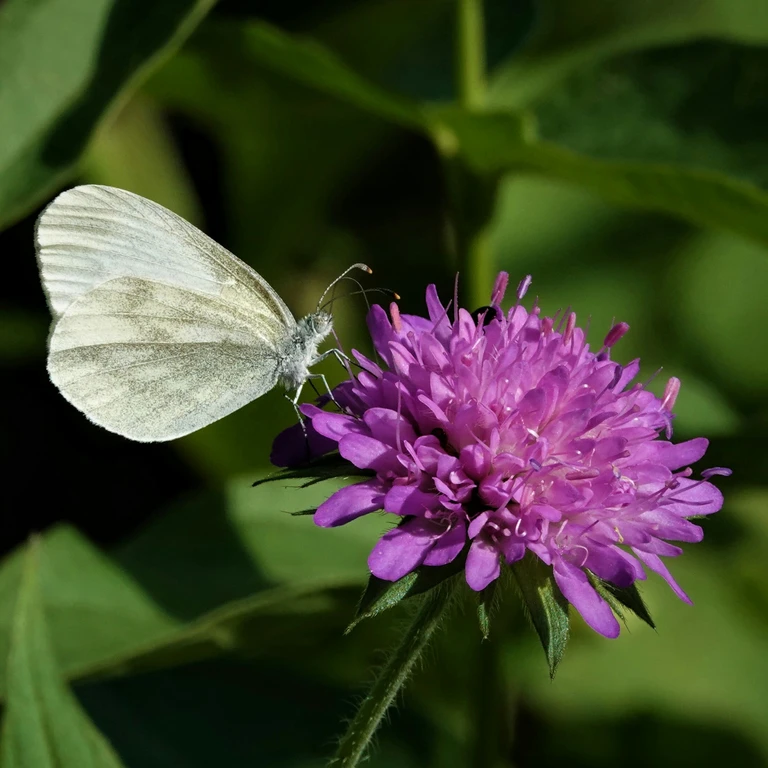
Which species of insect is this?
Leptidea sinapis/juvernica
